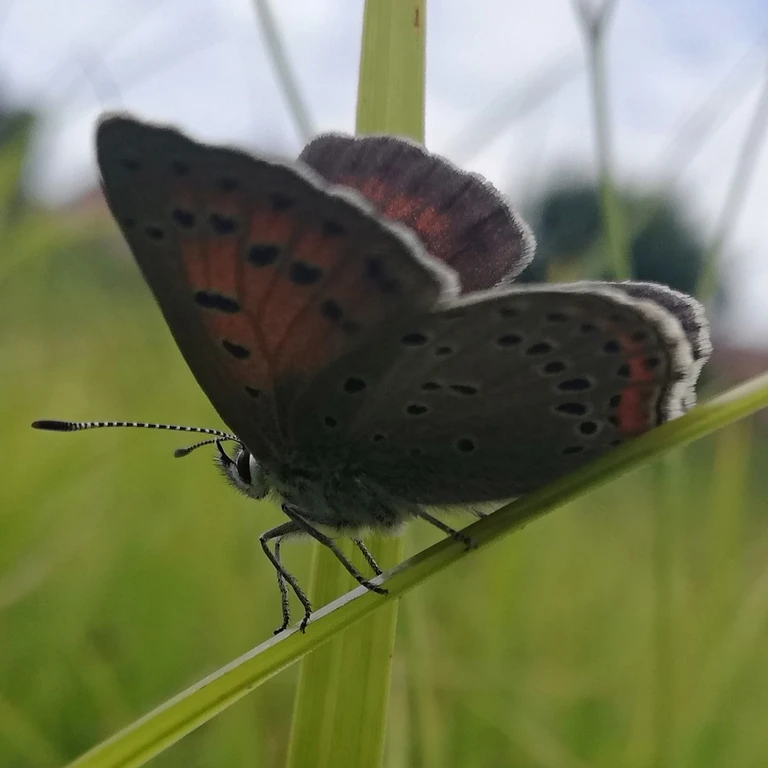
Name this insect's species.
Lycaena hippothoe (also Palaeochrysophanus hippothoe)
